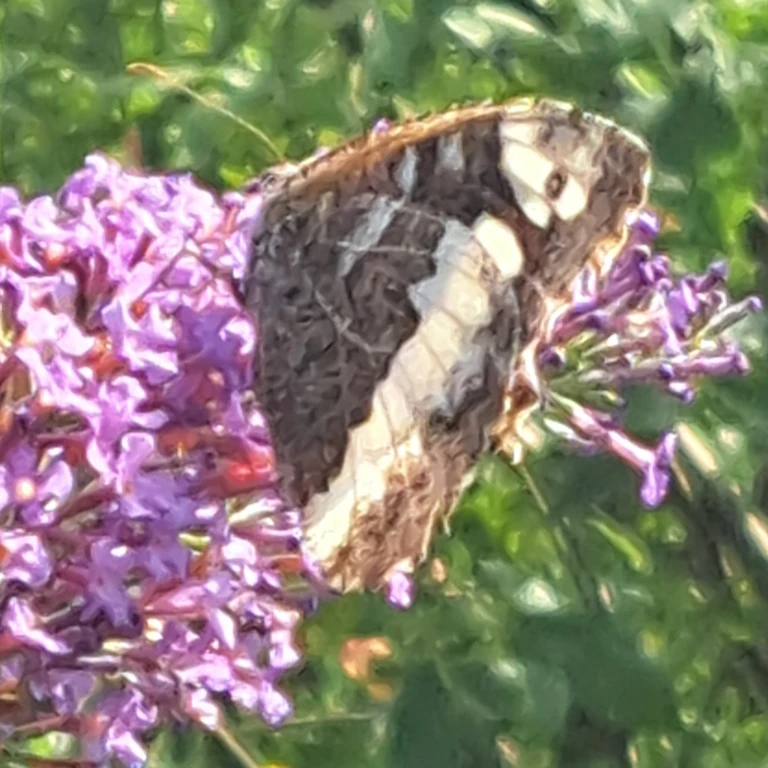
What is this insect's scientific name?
Brintesia circe
